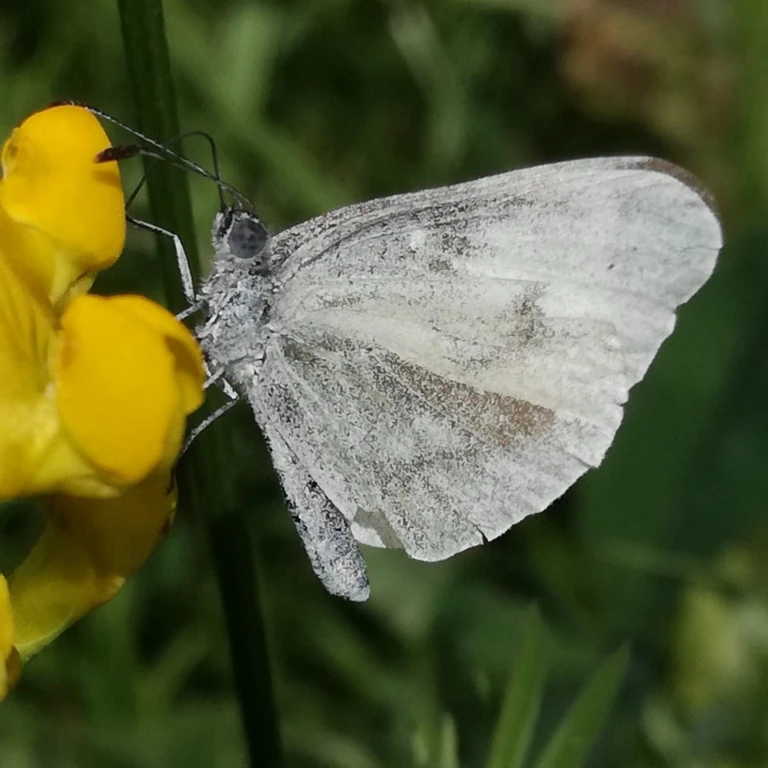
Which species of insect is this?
Leptidea sinapis/juvernica
